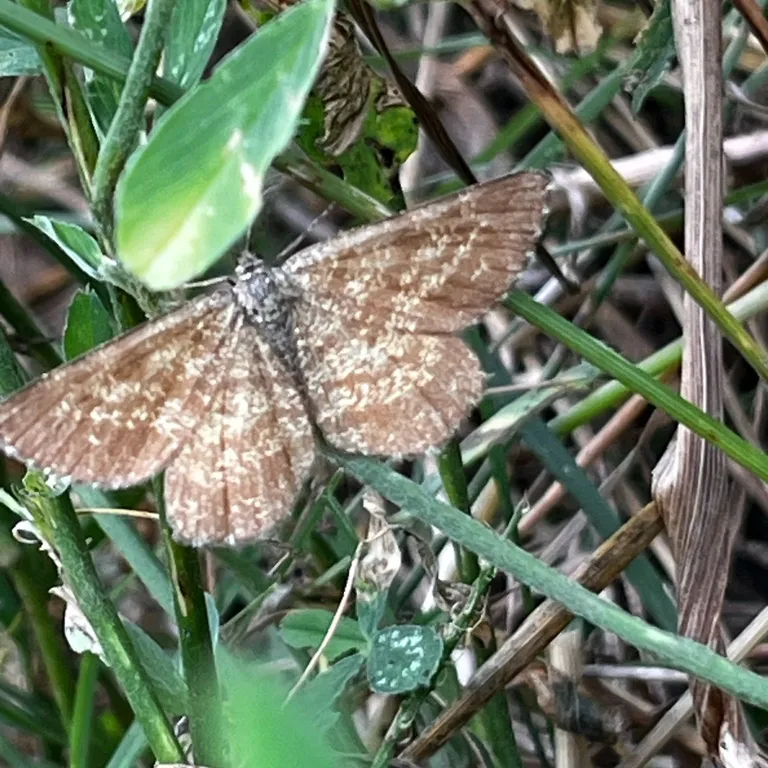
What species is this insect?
Ematurga atomaria
